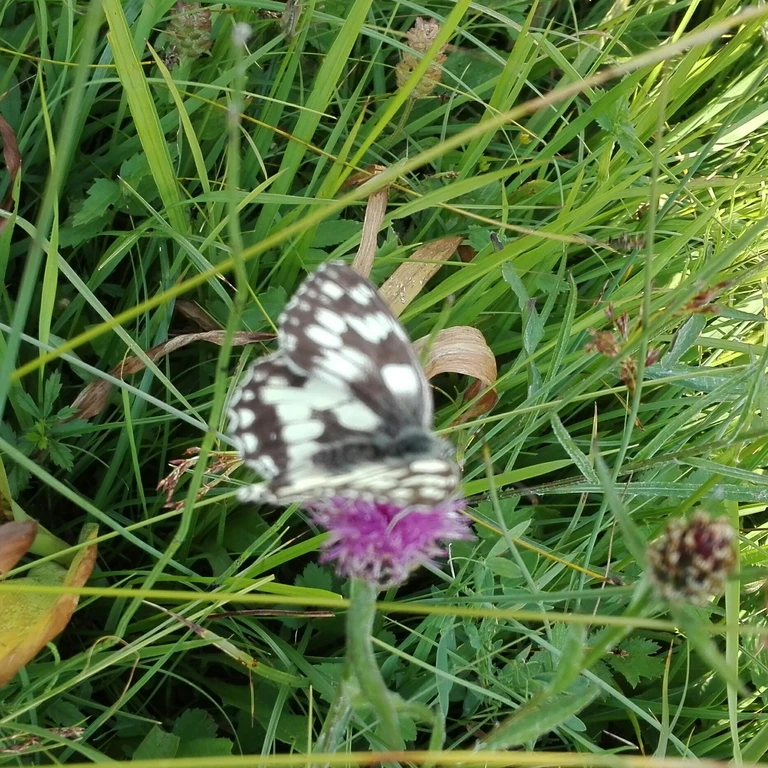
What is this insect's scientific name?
Melanargia galathea
